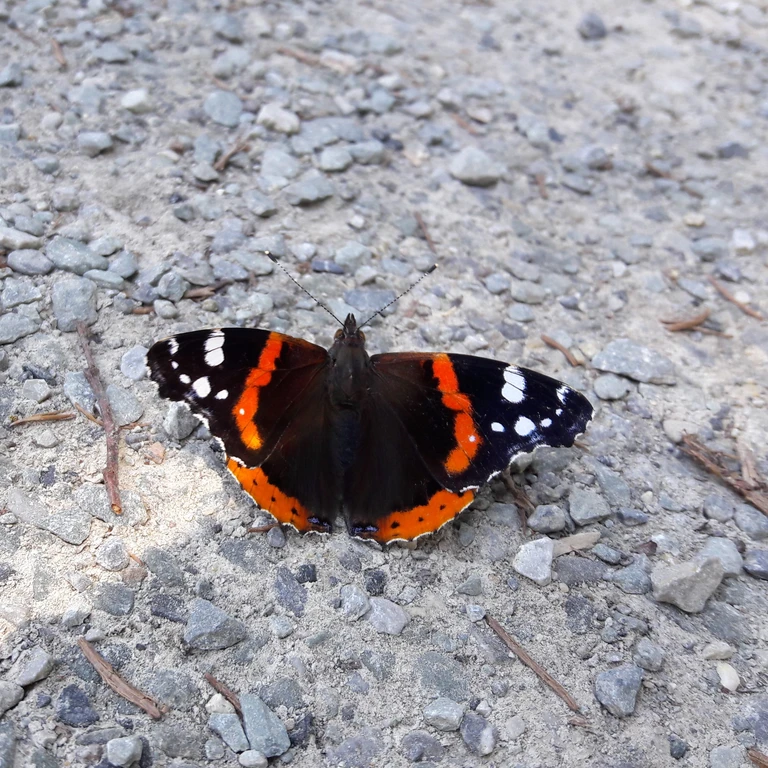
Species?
Vanessa atalanta
